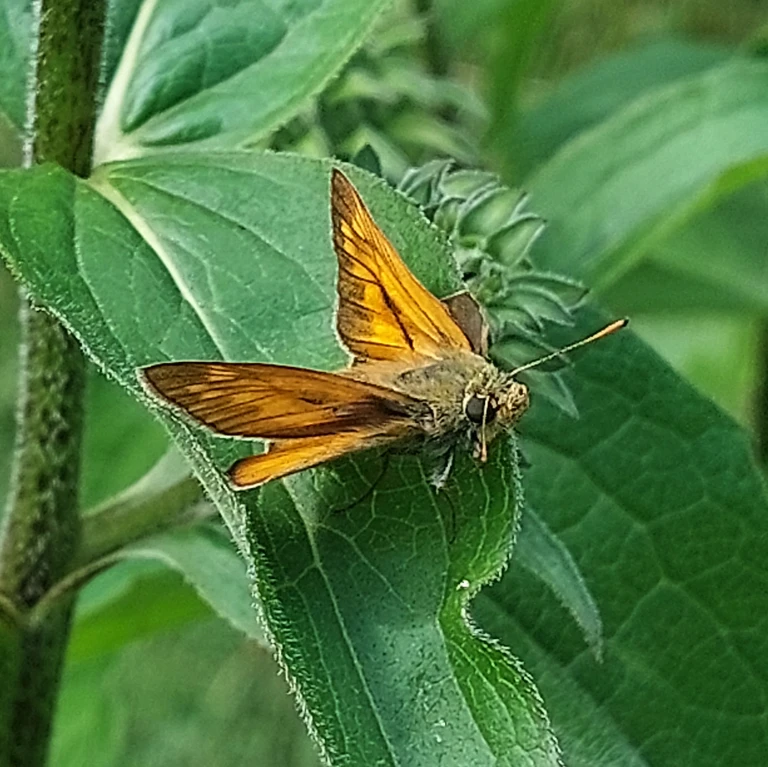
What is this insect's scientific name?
Ochlodes sylvanus (also Ochlodes venata)
